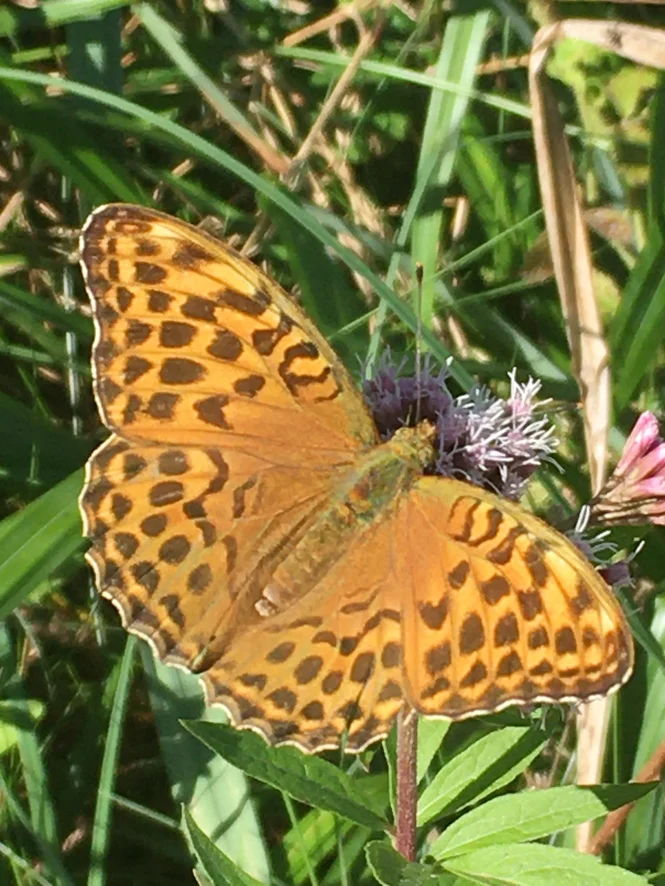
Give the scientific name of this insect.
Argynnis paphia
